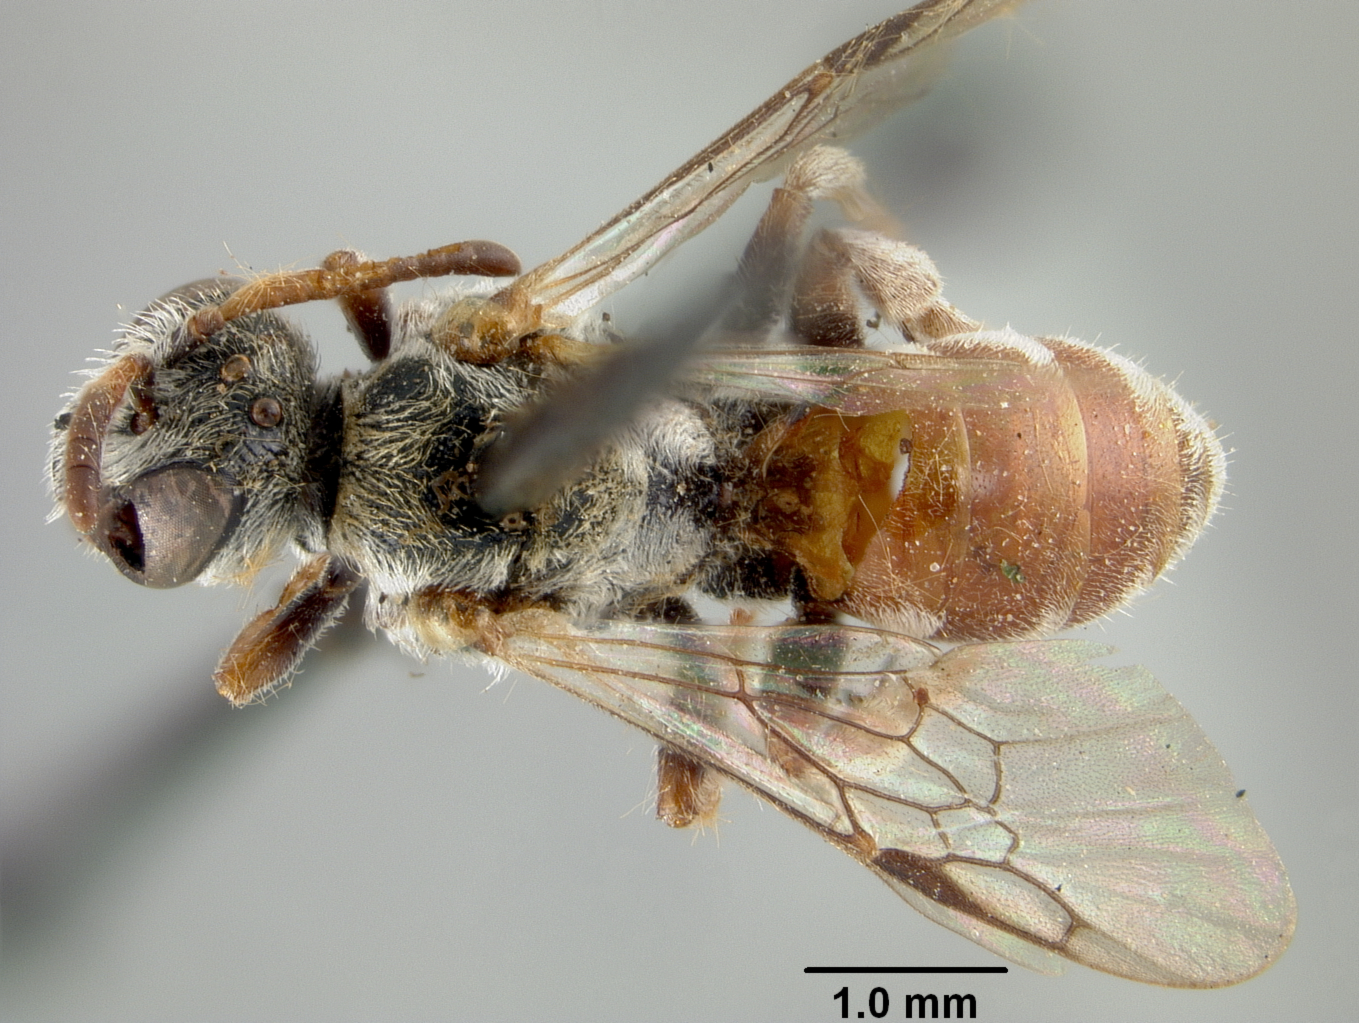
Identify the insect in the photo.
Pasites indicus
